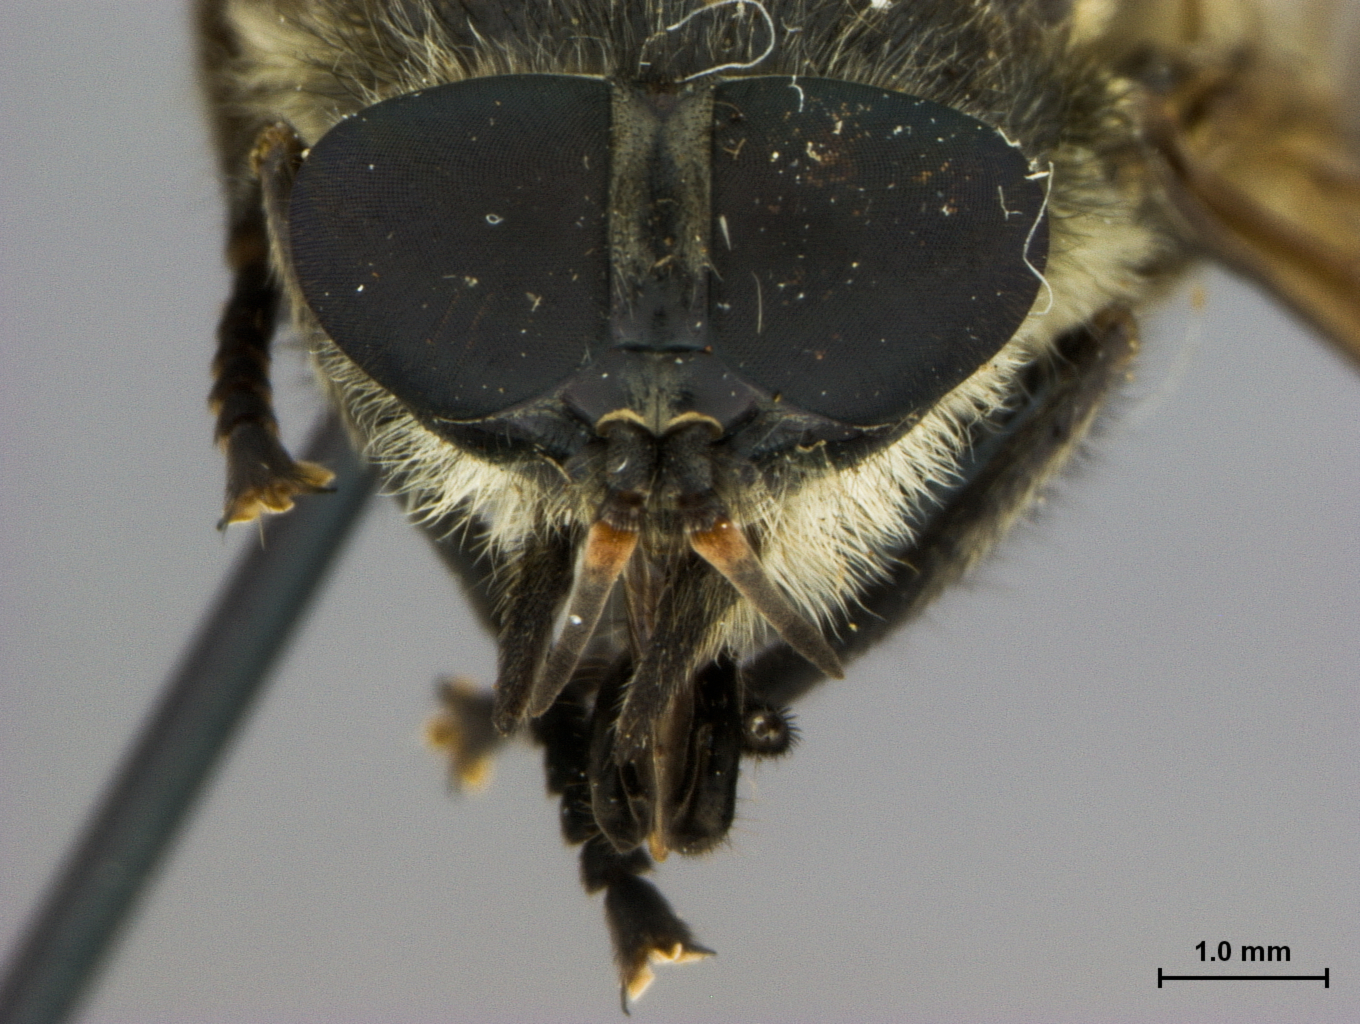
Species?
Hybomitra stigmoptera
